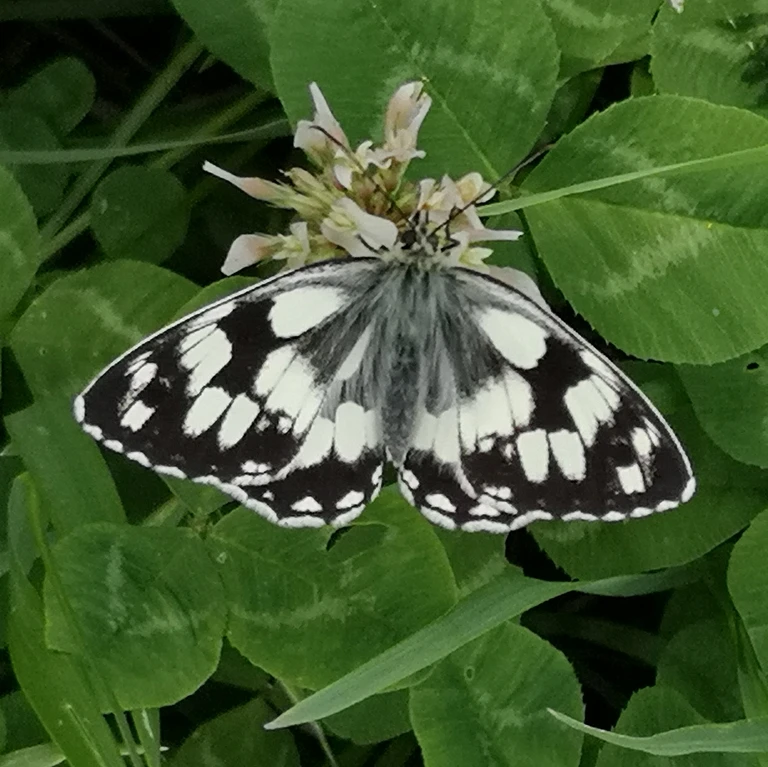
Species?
Melanargia galathea
